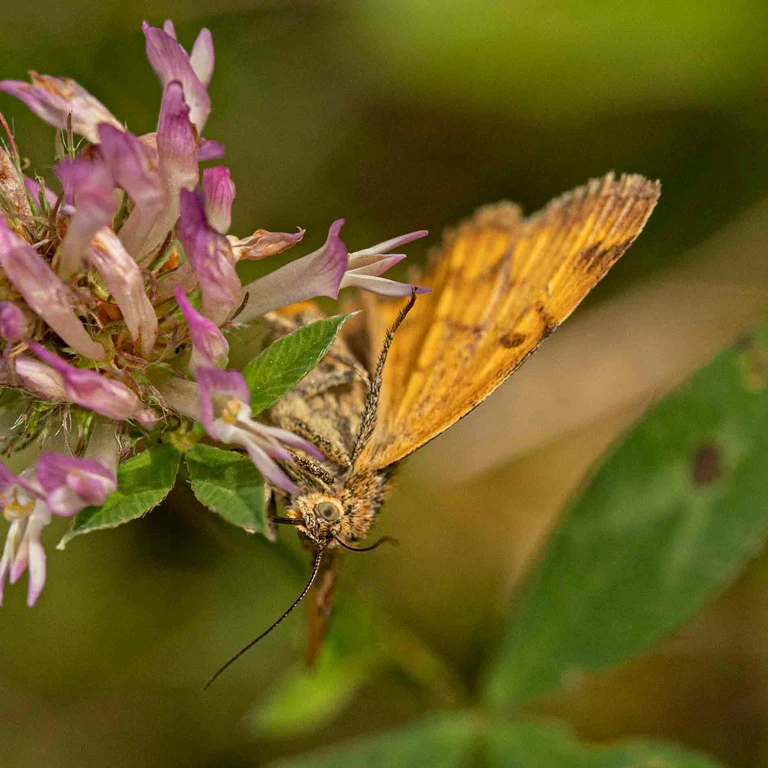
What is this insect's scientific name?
Euclidia glyphica
